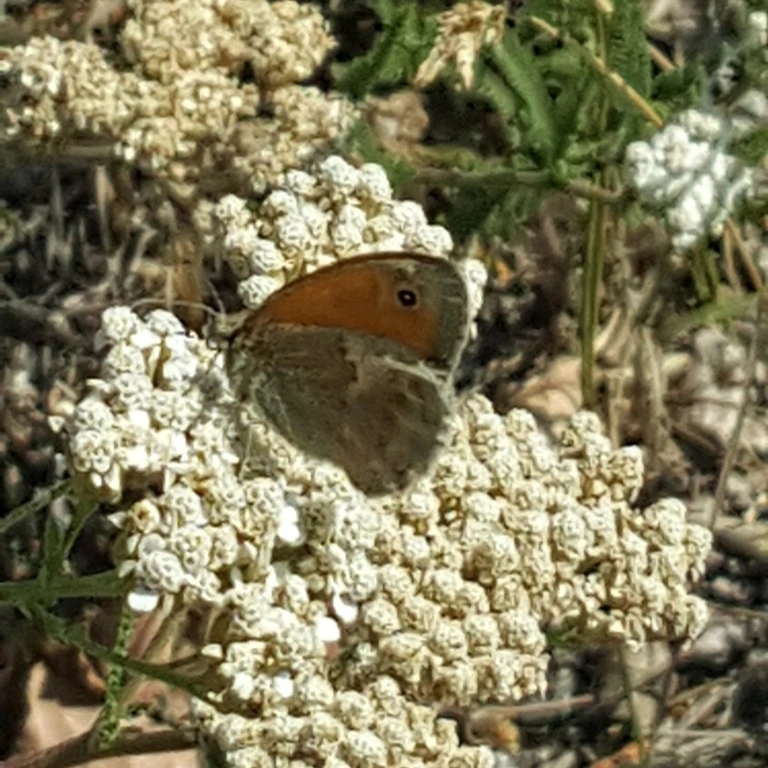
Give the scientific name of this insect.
Coenonympha pamphilus
